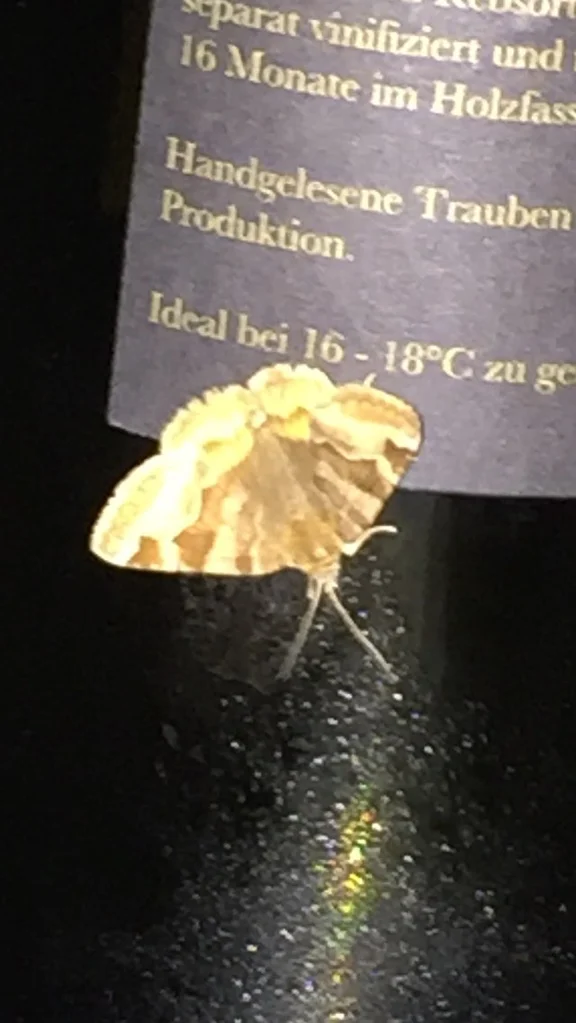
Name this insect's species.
Euclidia glyphica
